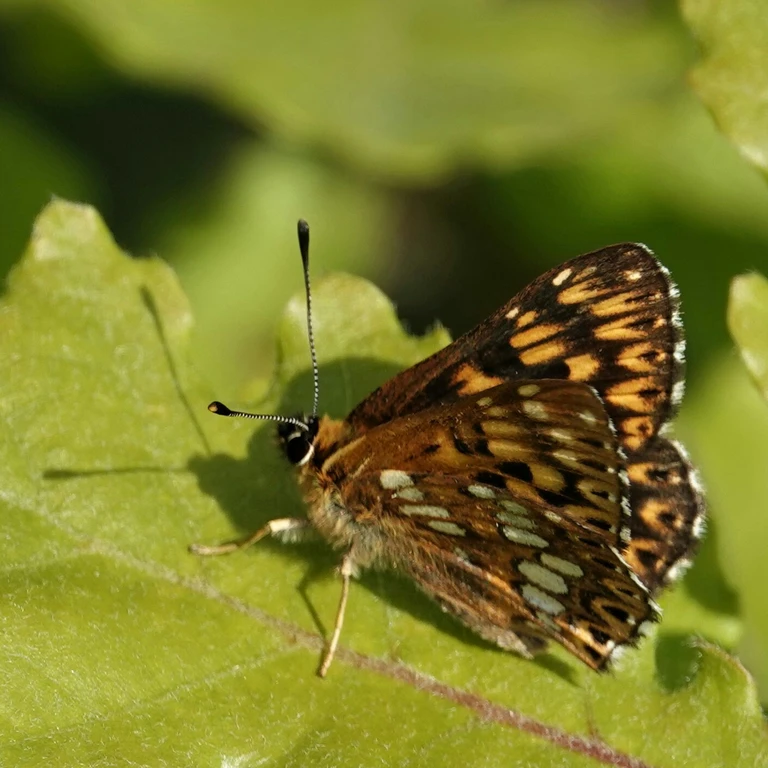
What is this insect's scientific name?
Hamearis lucina
